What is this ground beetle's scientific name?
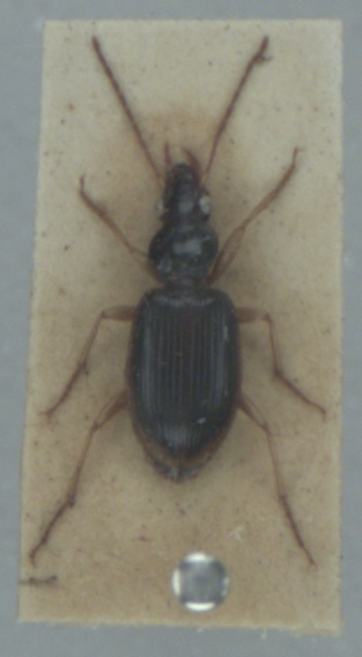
Paranchus albipes
